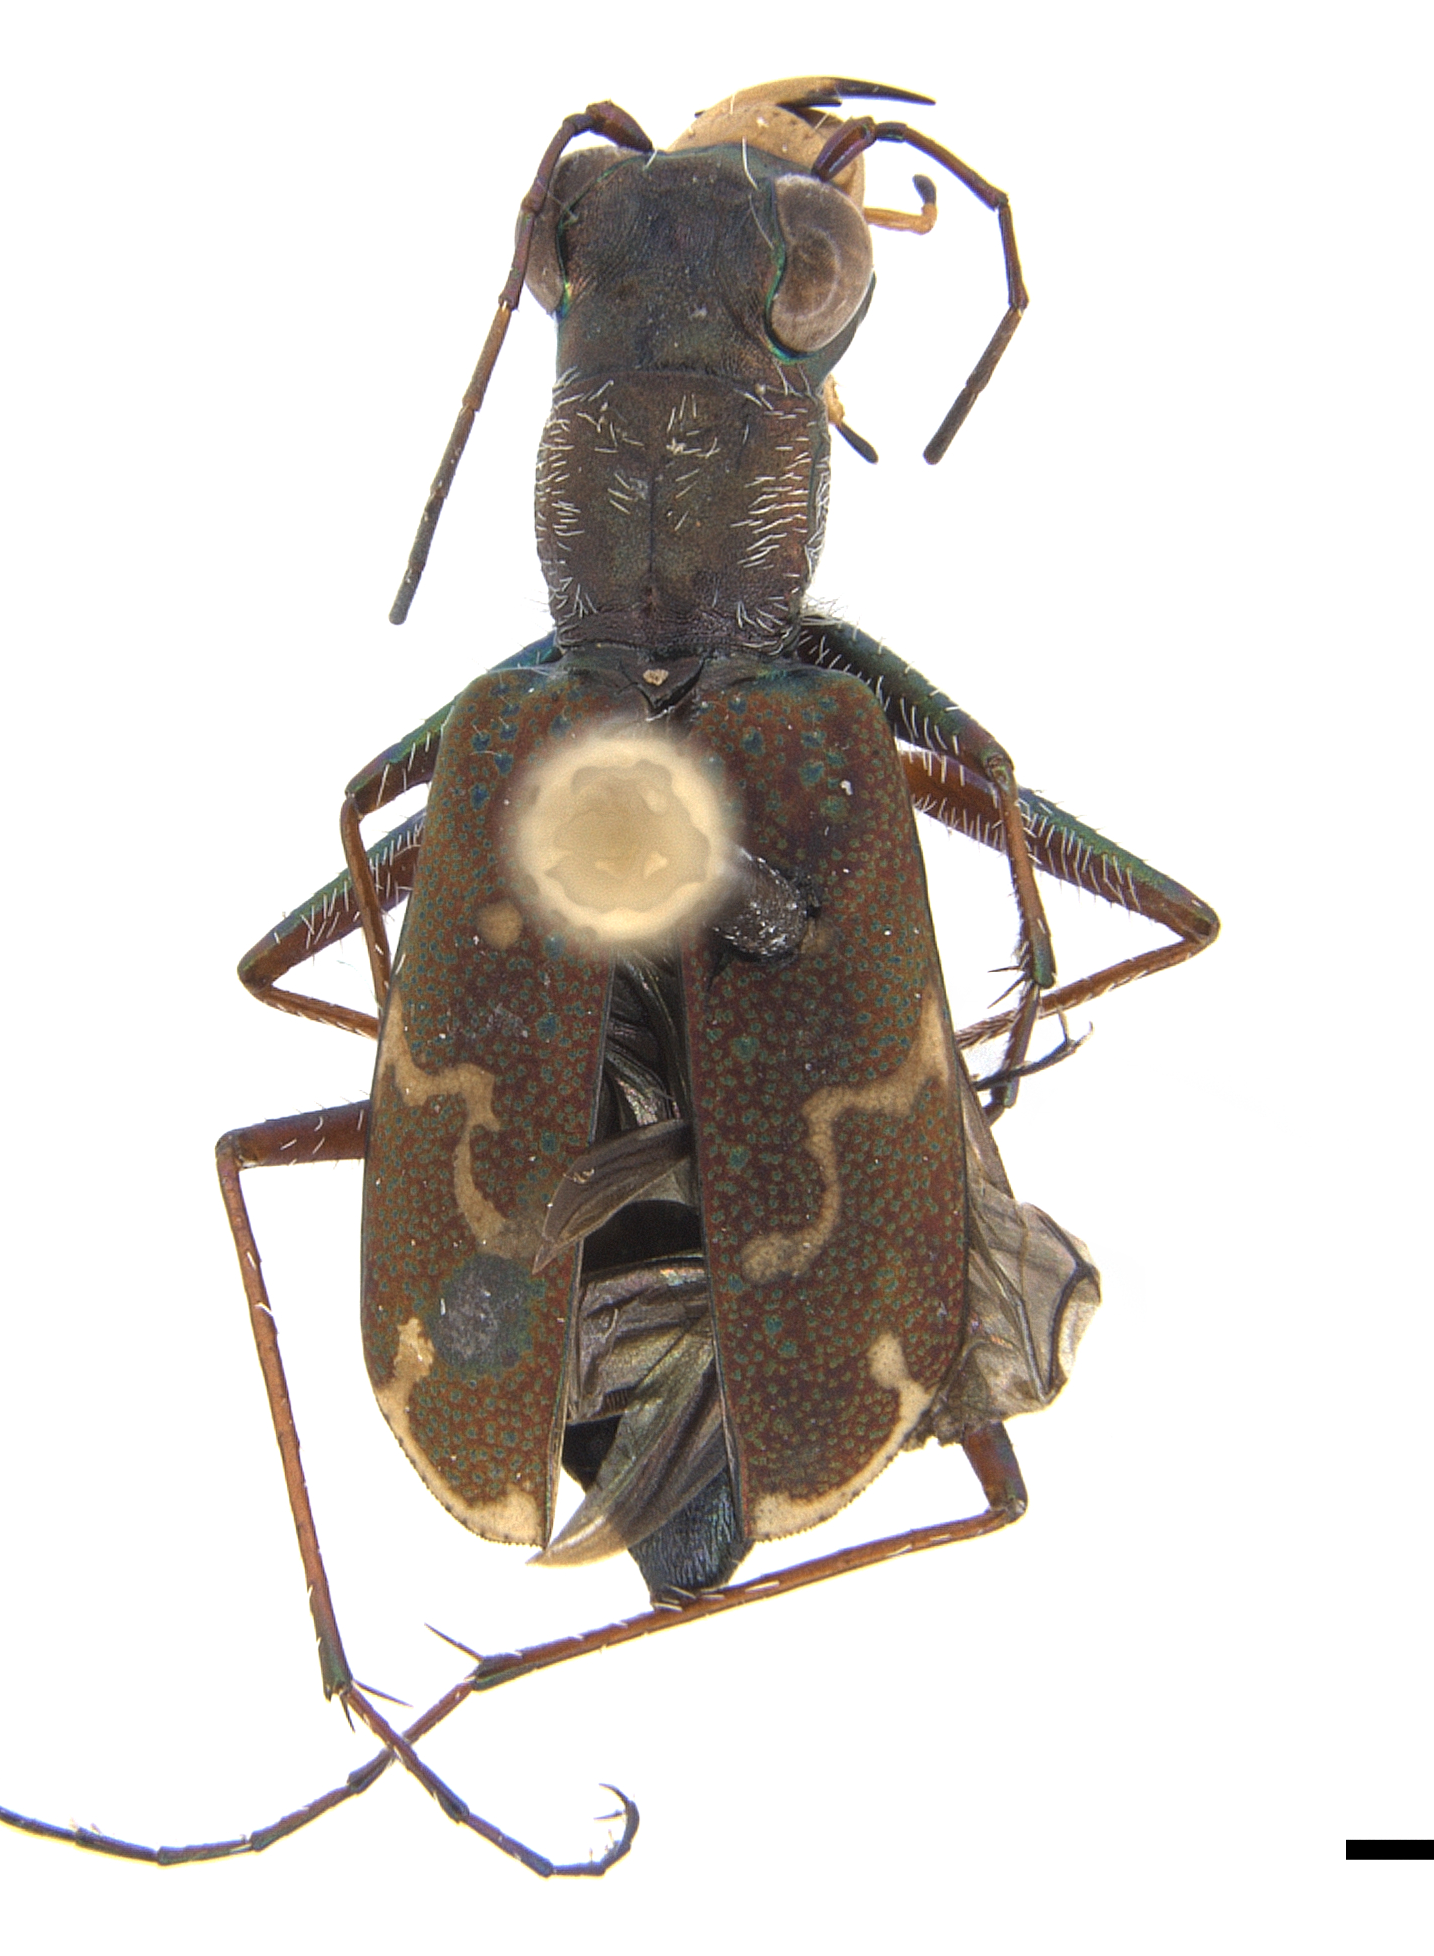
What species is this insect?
Brasiella amaenula
